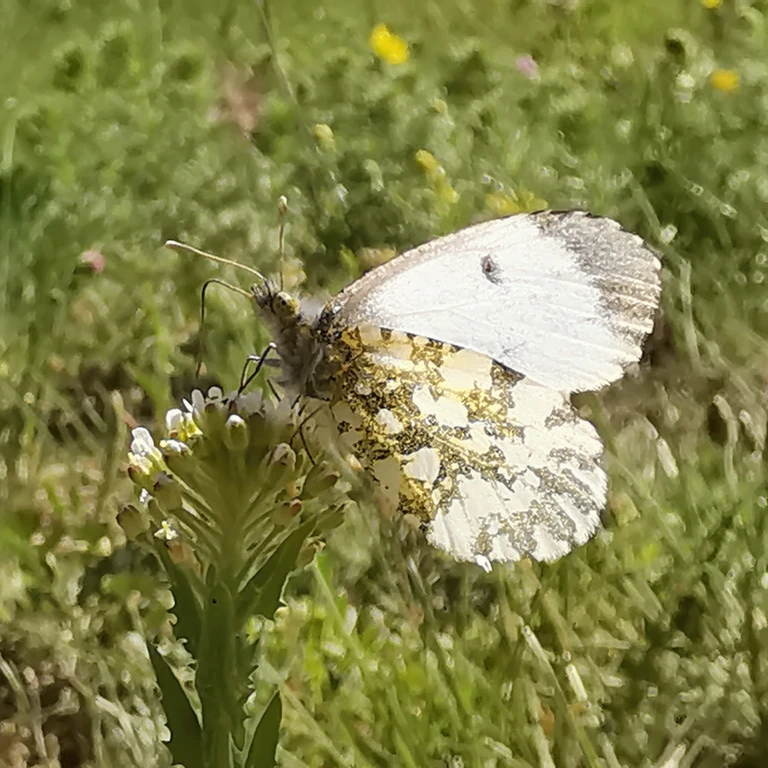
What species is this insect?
Anthocharis cardamines
